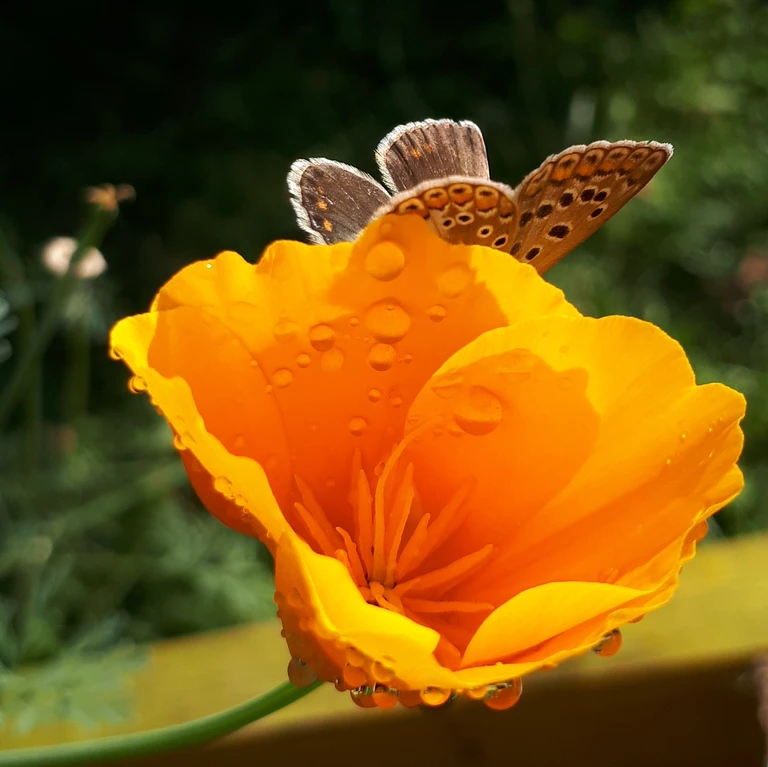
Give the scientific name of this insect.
Polyommatus icarus
